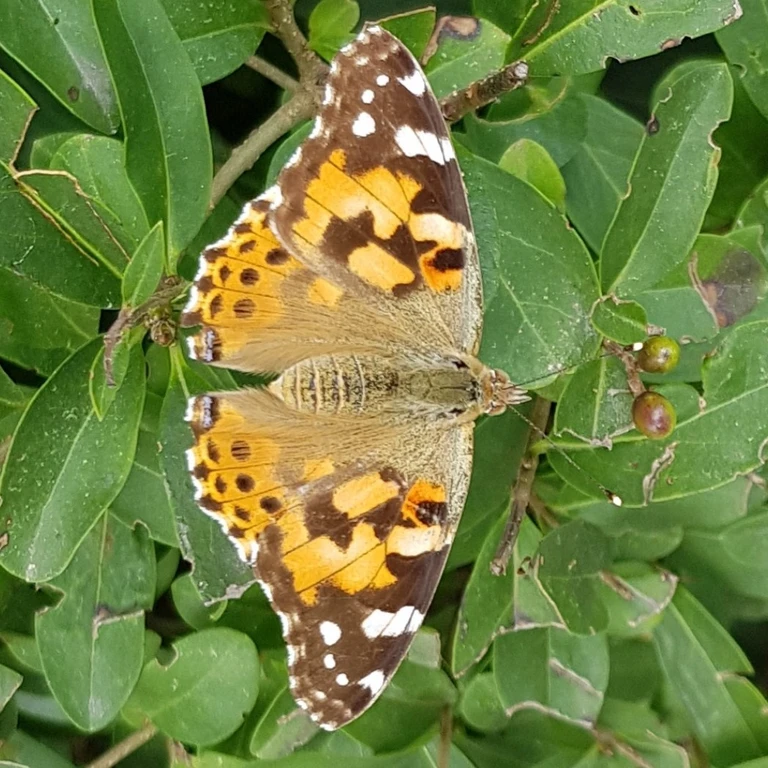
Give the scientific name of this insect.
Vanessa cardui
